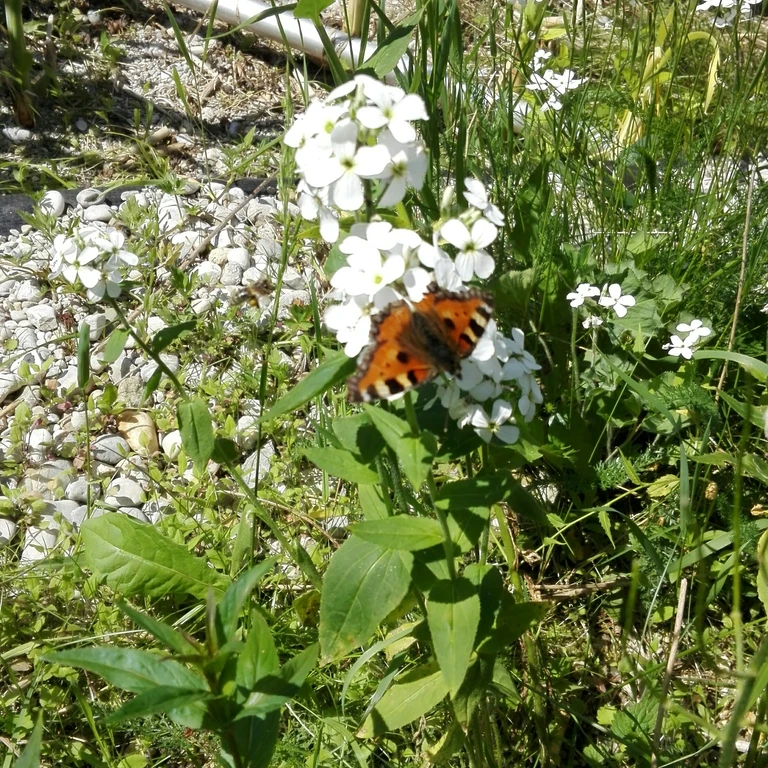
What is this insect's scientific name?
Aglais urticae
